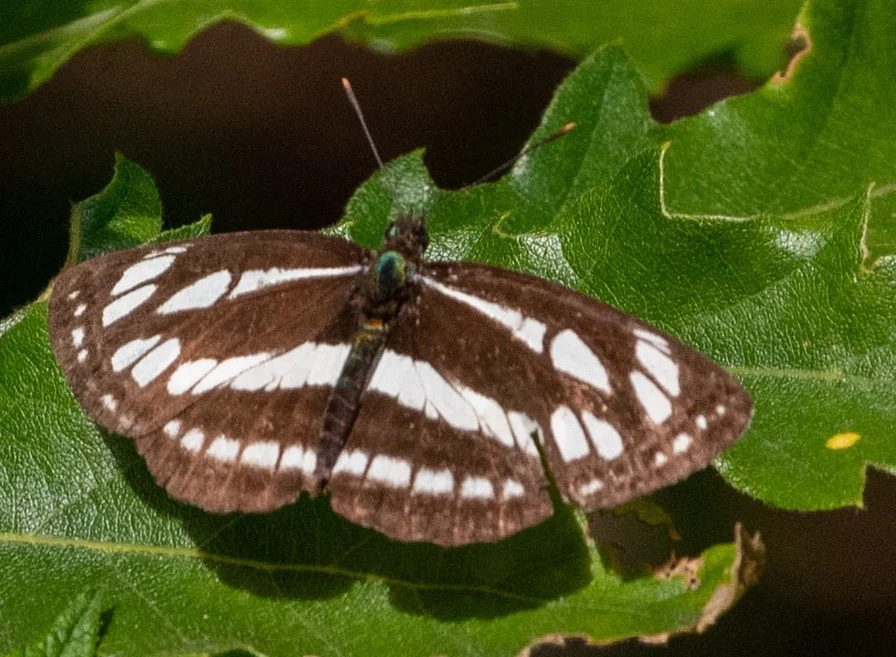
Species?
Neptis sappho
